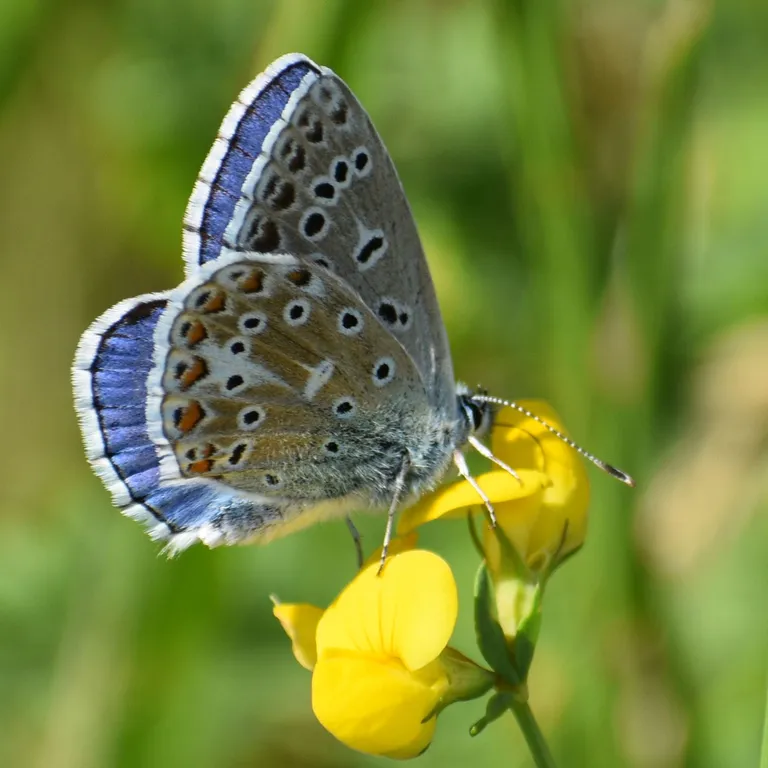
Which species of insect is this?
Lysandra bellargus
